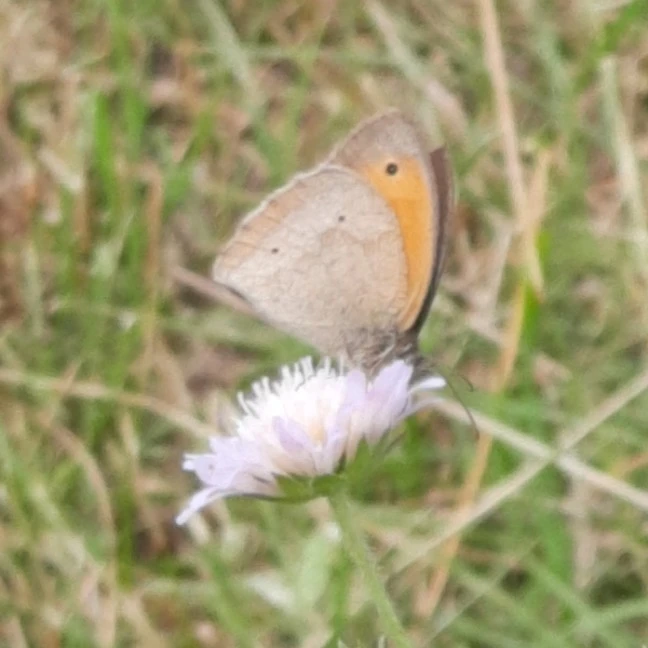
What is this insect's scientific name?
Maniola jurtina
